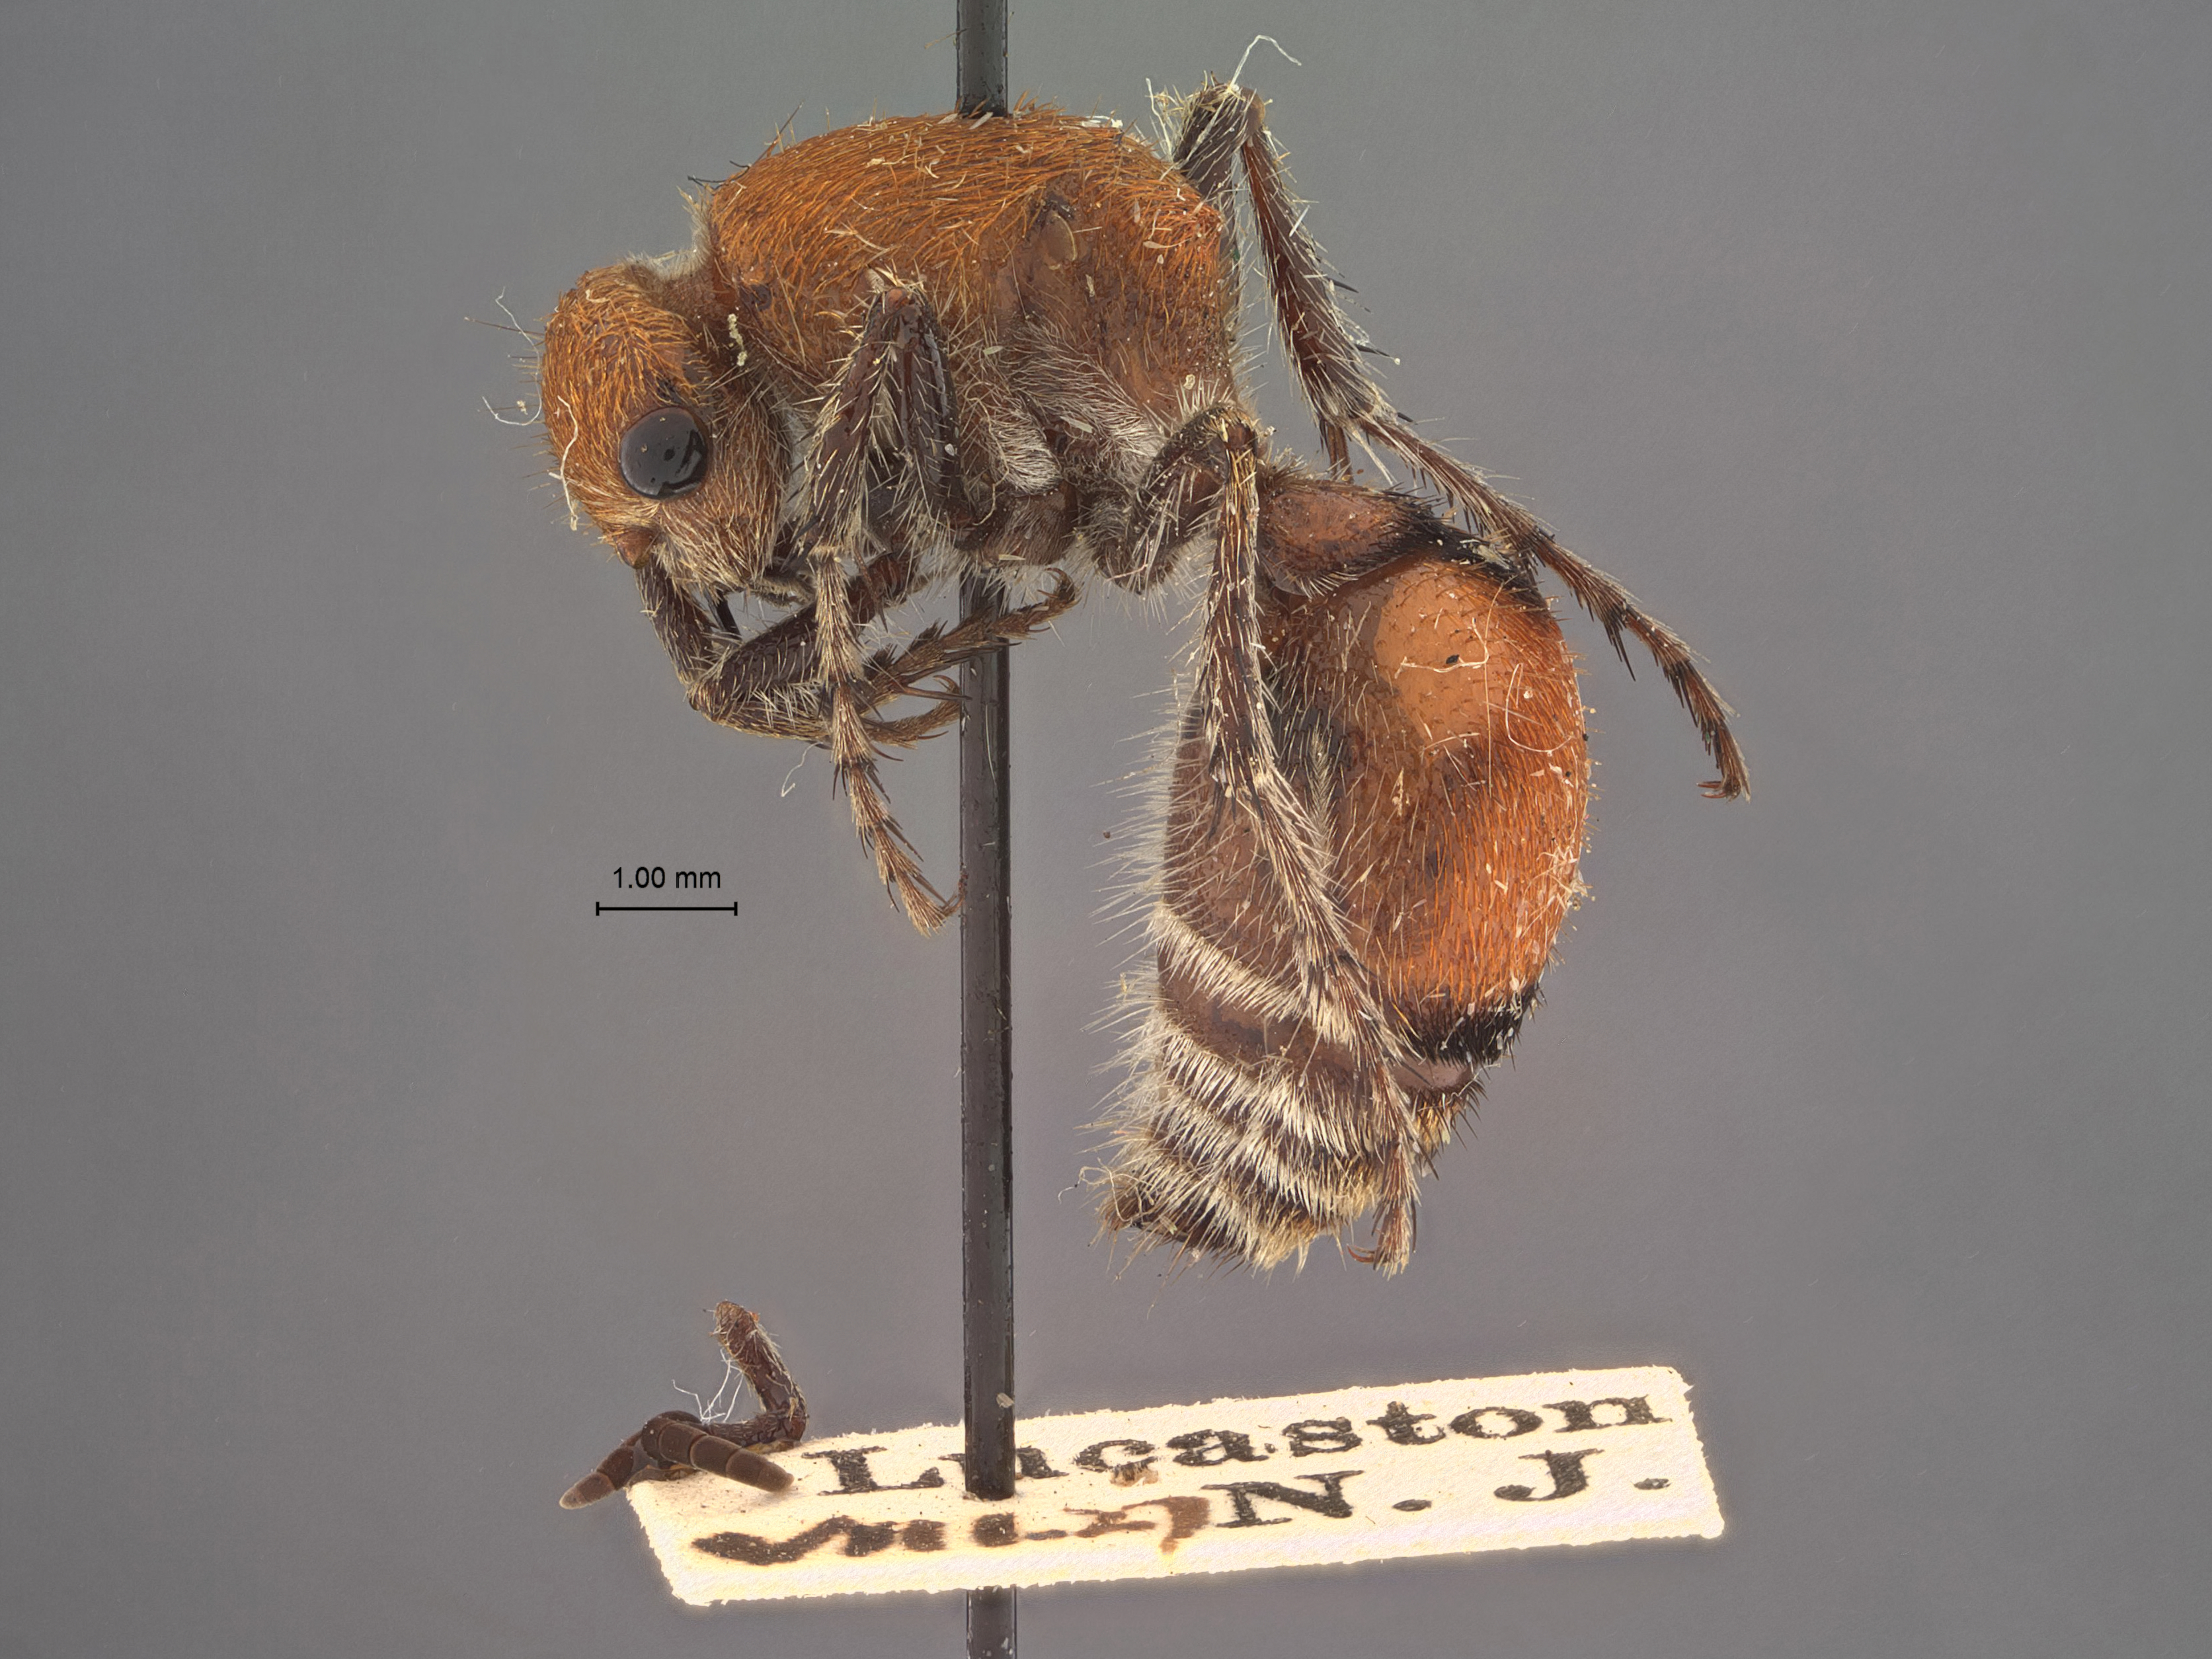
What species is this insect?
Mutilla vierecki
